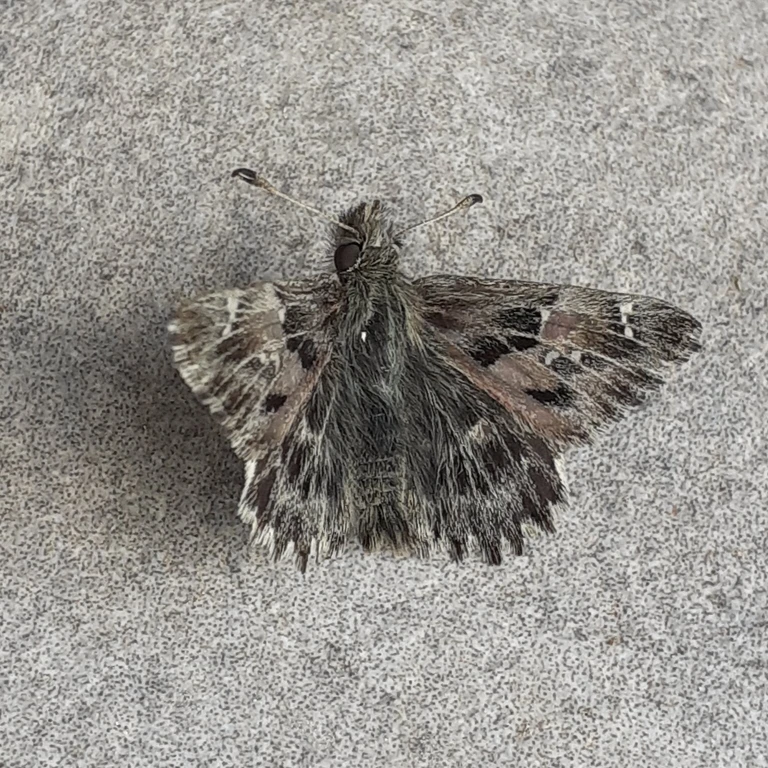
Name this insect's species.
Carcharodus alceae
